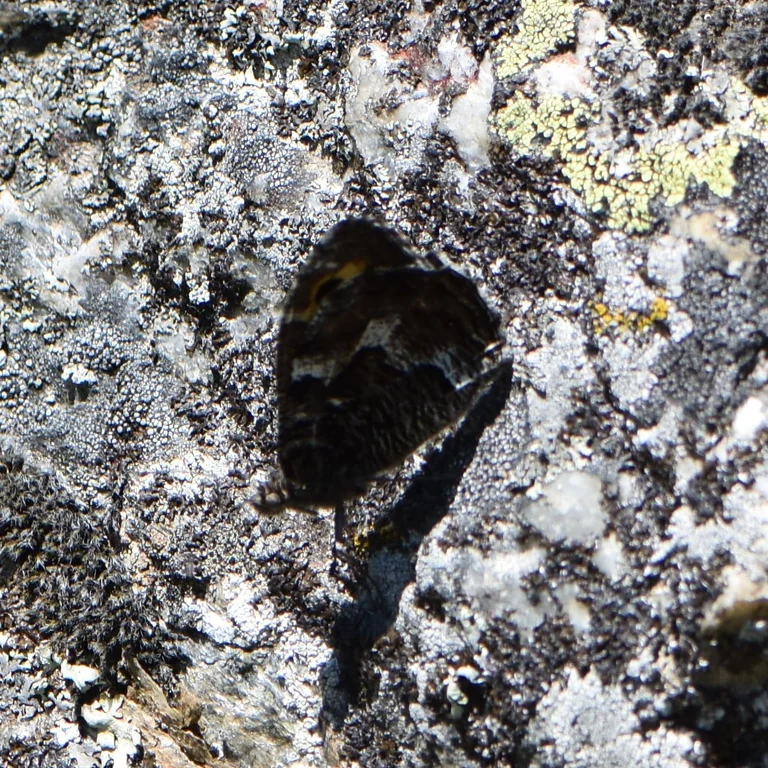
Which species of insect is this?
Hipparchia semele
